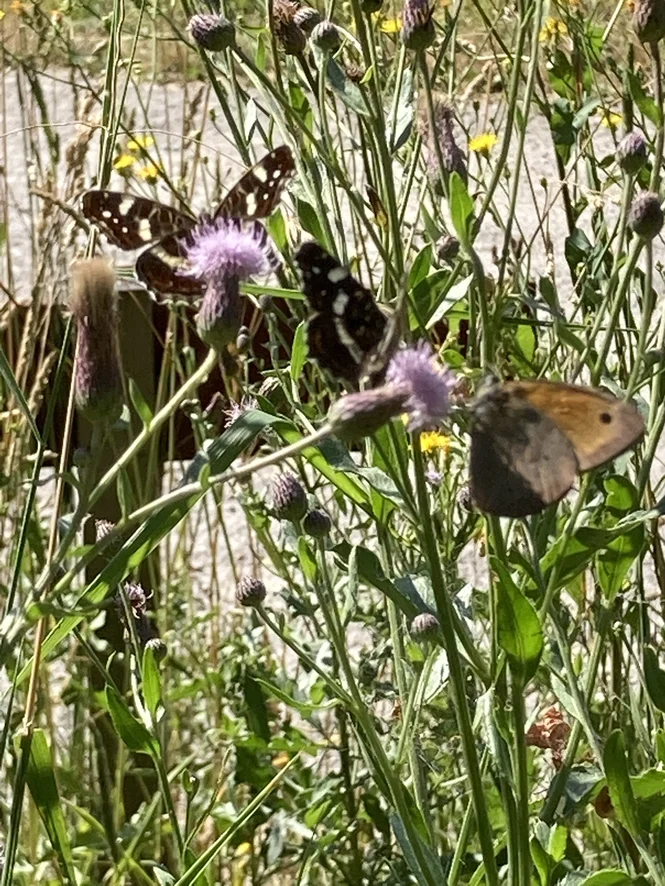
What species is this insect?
Maniola jurtina
